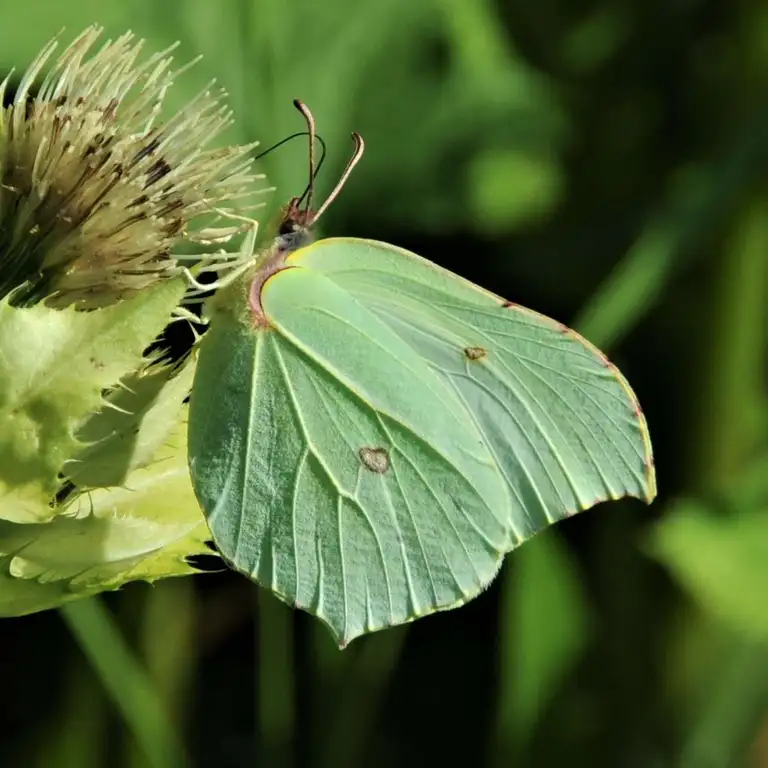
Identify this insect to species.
Gonepteryx rhamni
